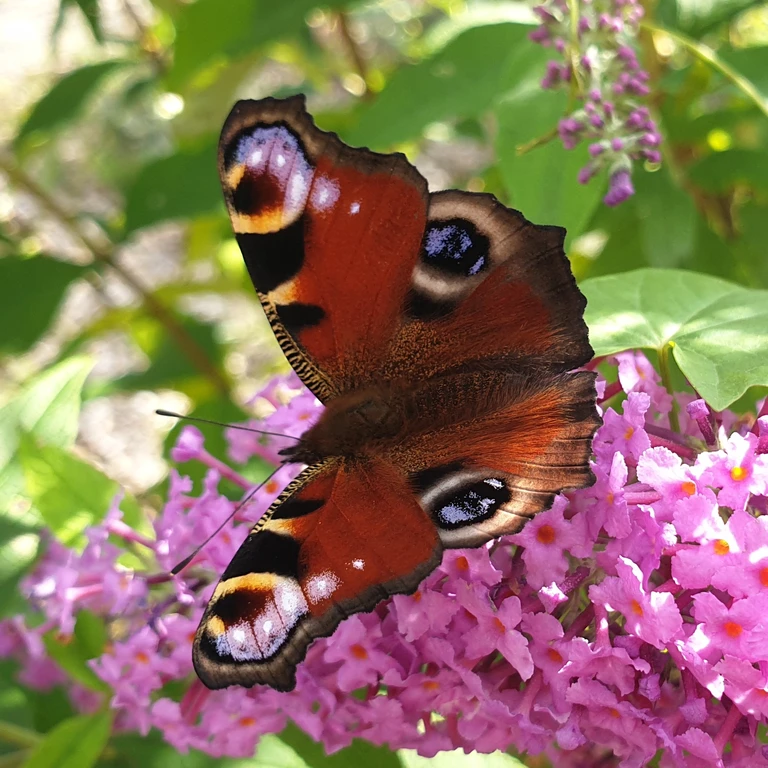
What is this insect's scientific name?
Aglais io
